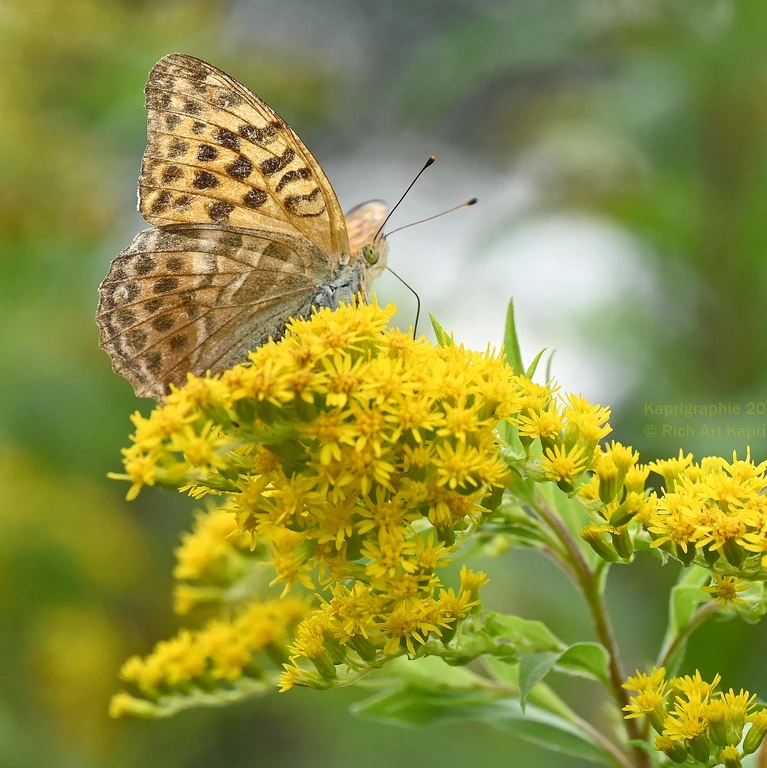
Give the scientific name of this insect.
Argynnis paphia
